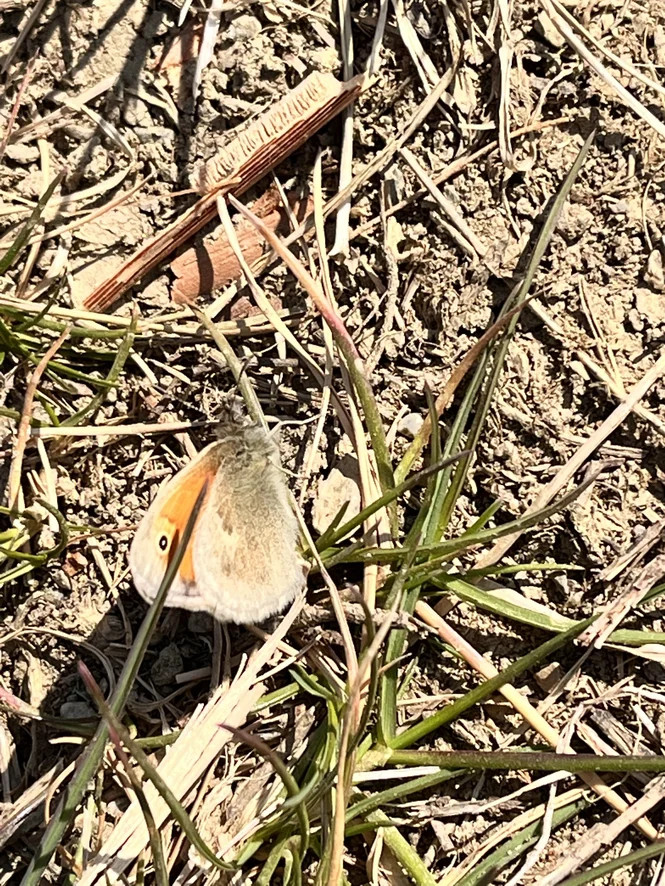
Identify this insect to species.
Coenonympha pamphilus
